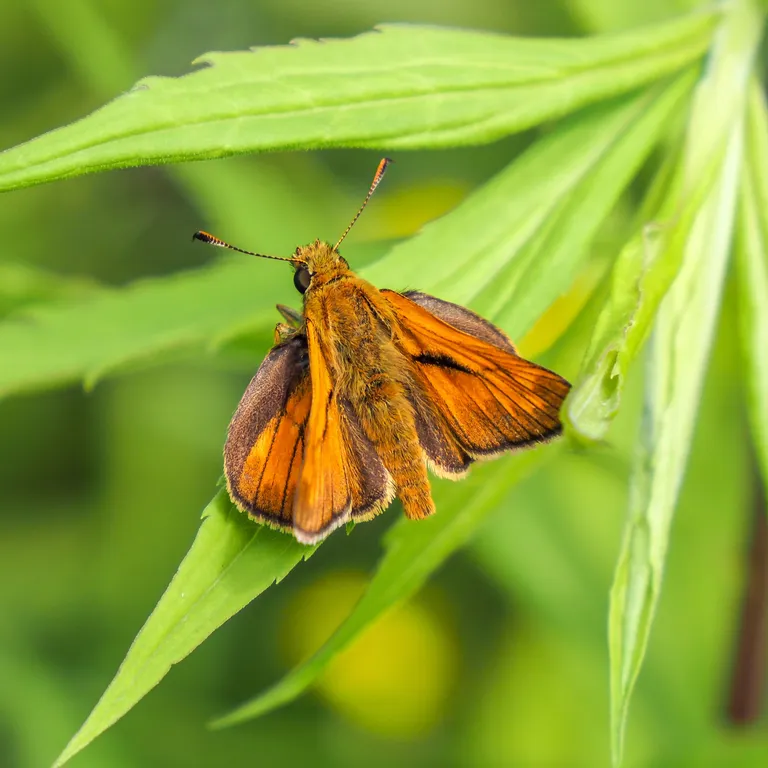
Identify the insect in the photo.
Ochlodes sylvanus (also Ochlodes venata)
